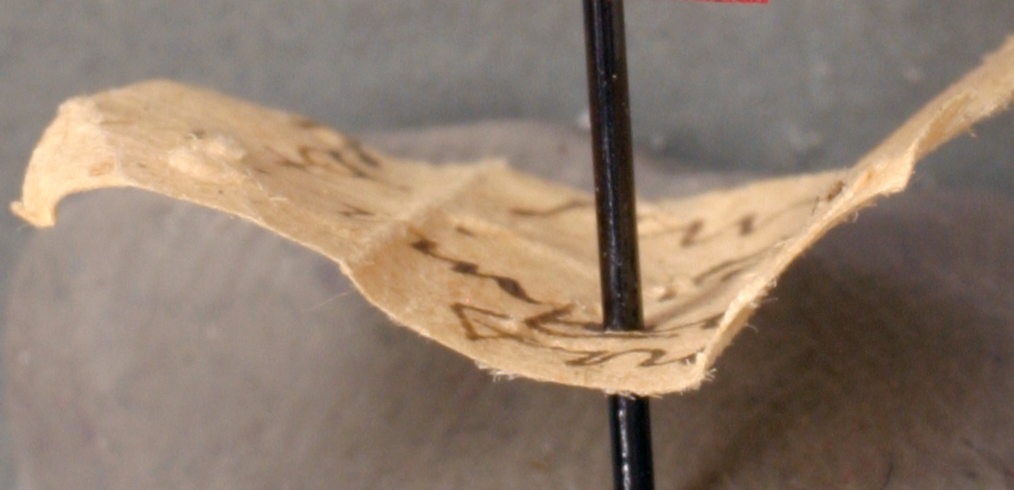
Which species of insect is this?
Crematogaster sewellei
